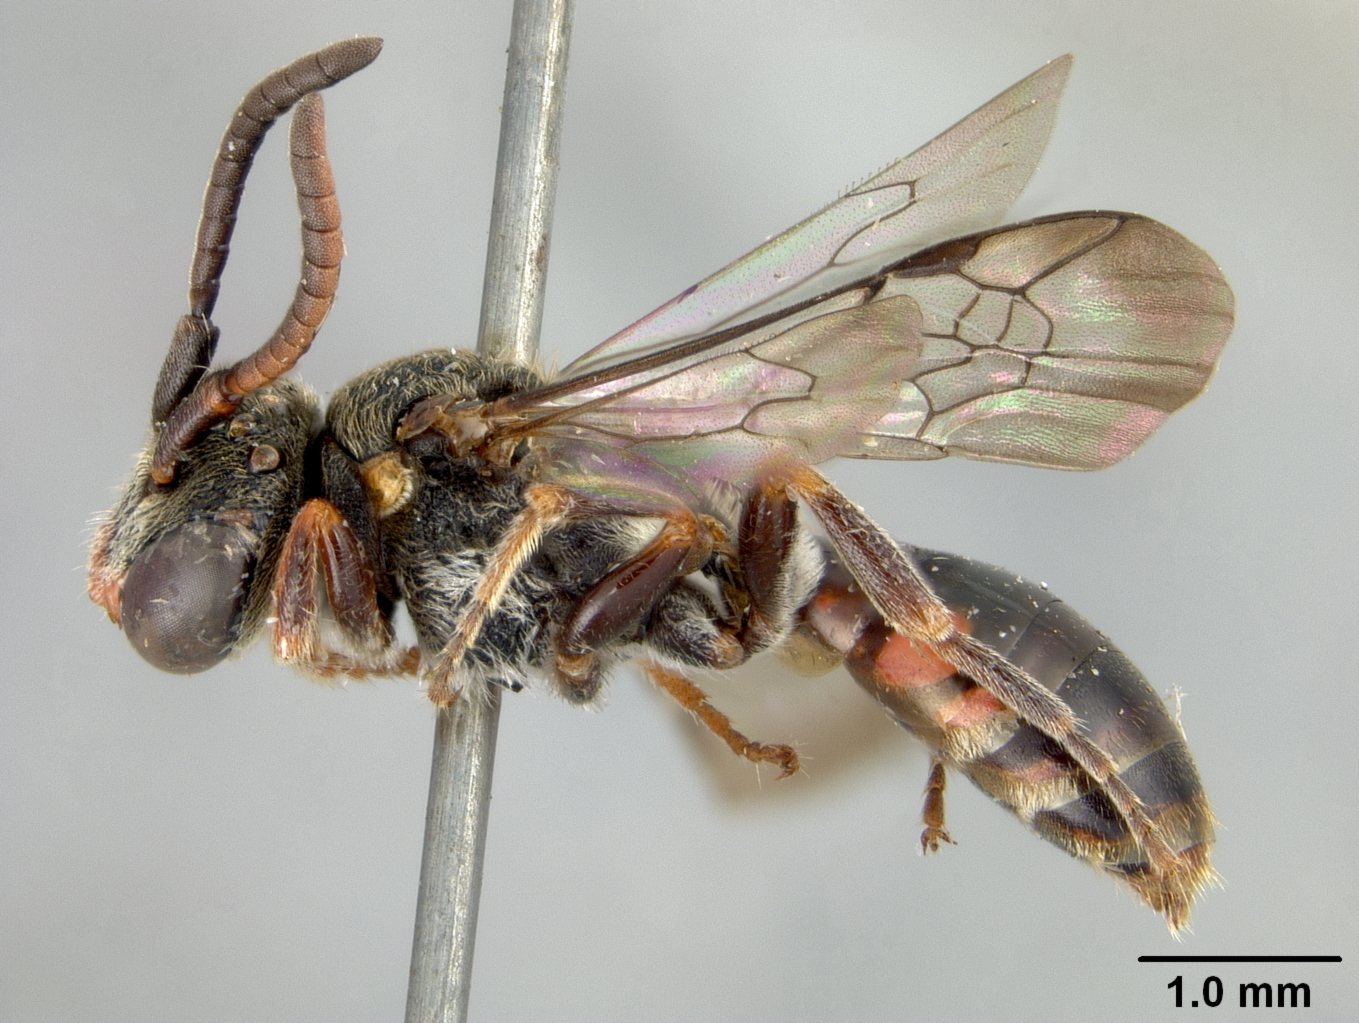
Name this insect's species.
Nomada banahaonis
